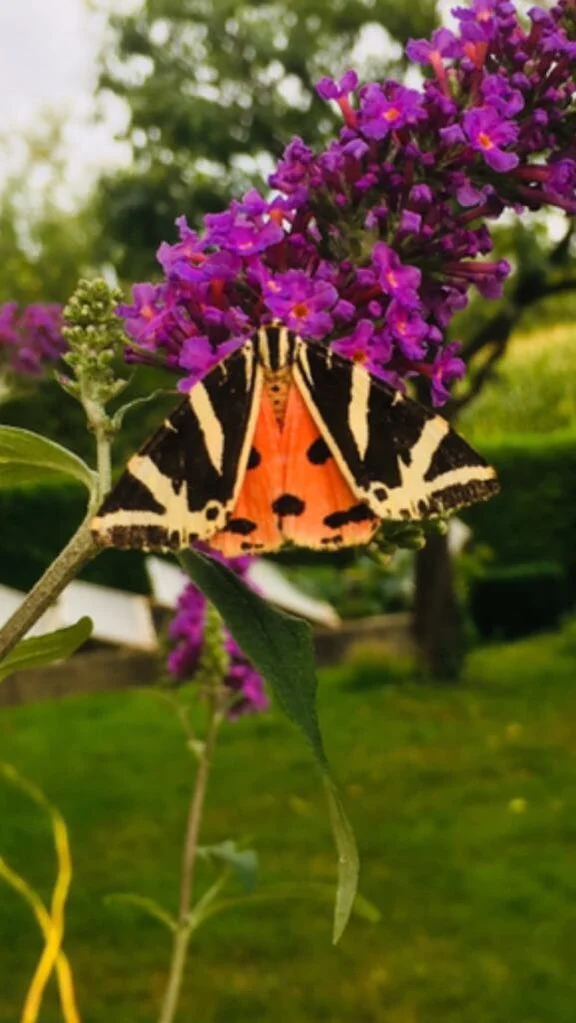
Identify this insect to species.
Euplagia quadripunctaria
